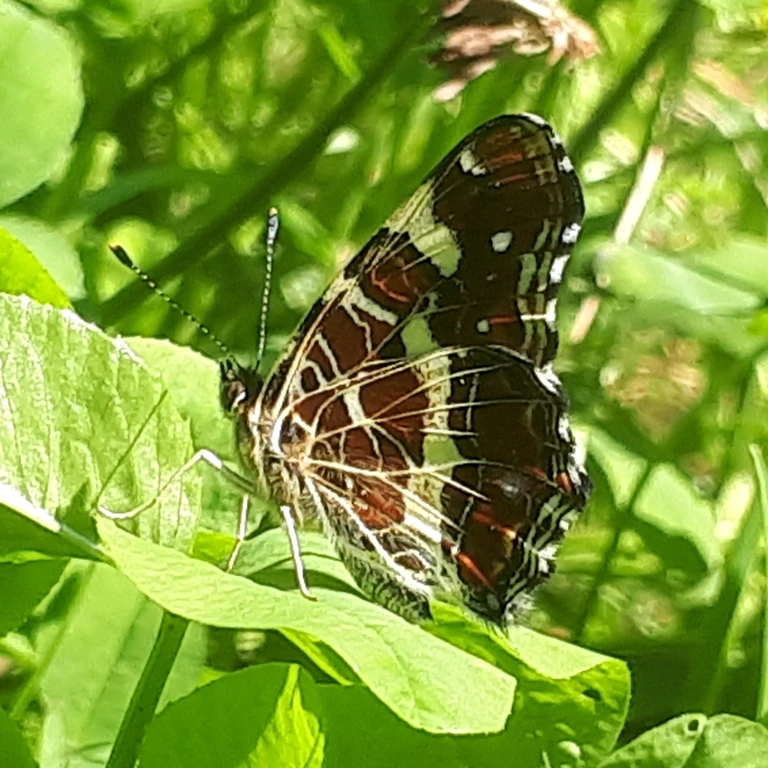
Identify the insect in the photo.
Araschnia levana
